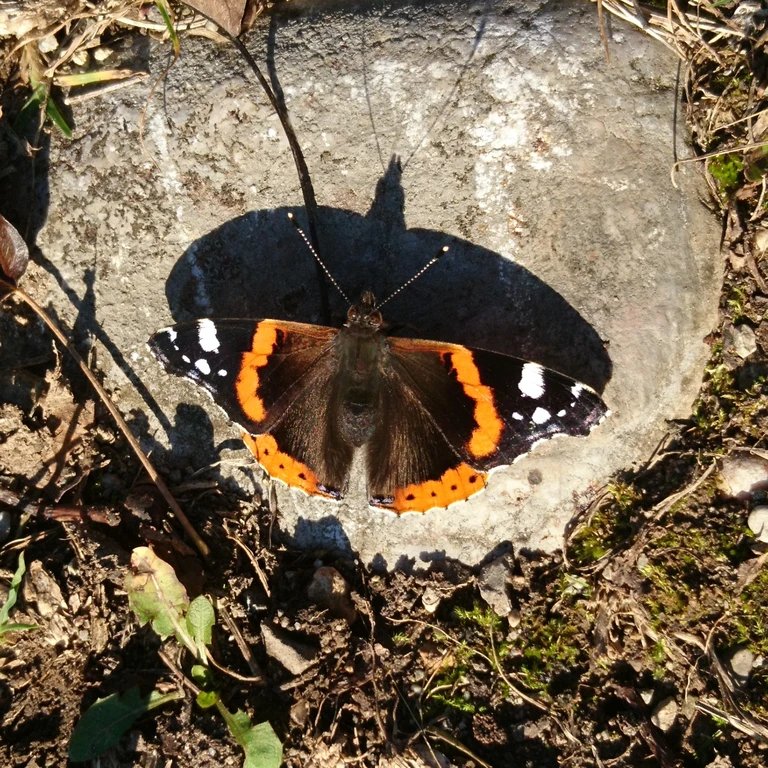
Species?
Vanessa atalanta
